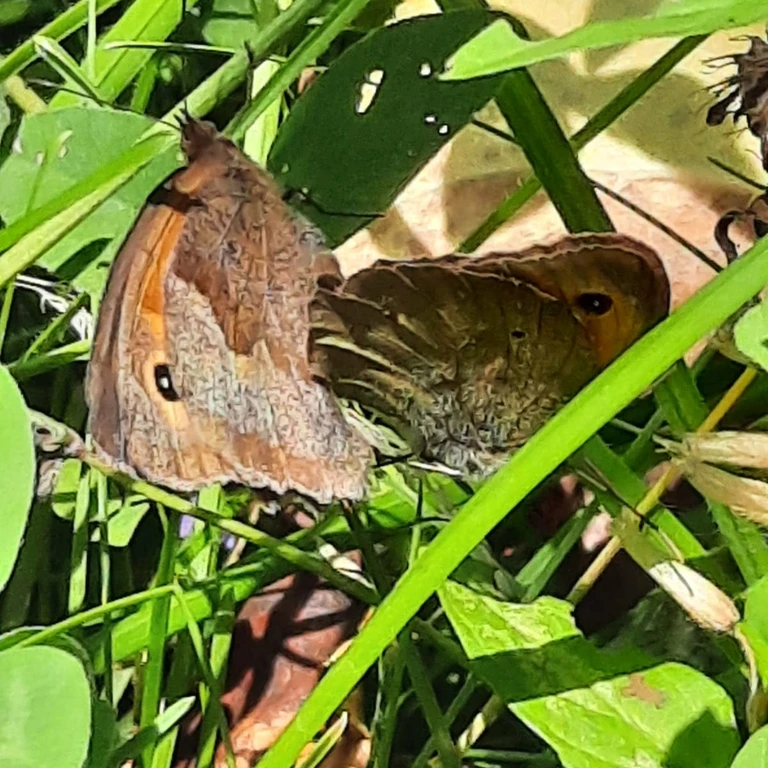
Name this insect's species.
Maniola jurtina
